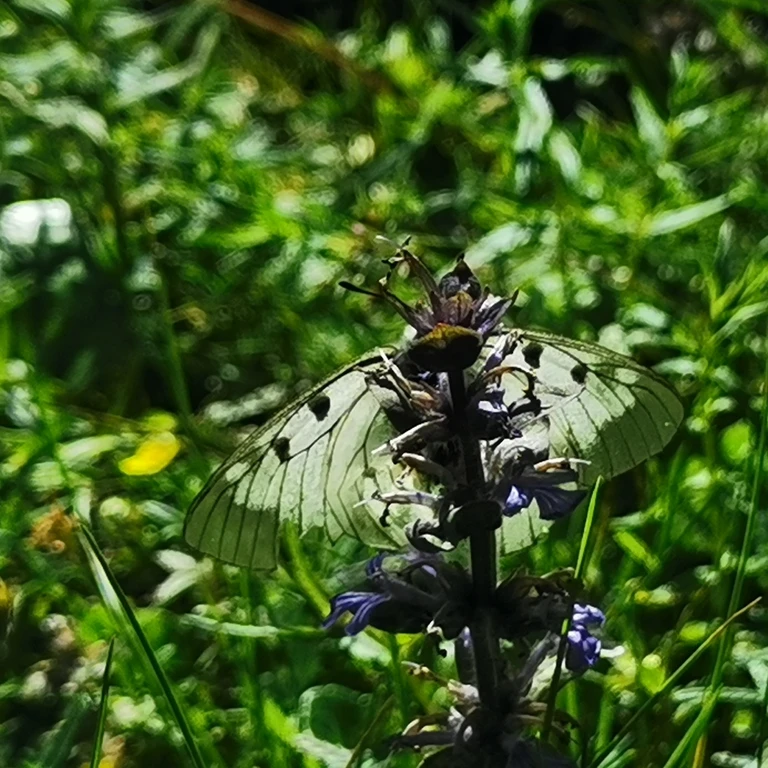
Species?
Parnassius mnemosyne
